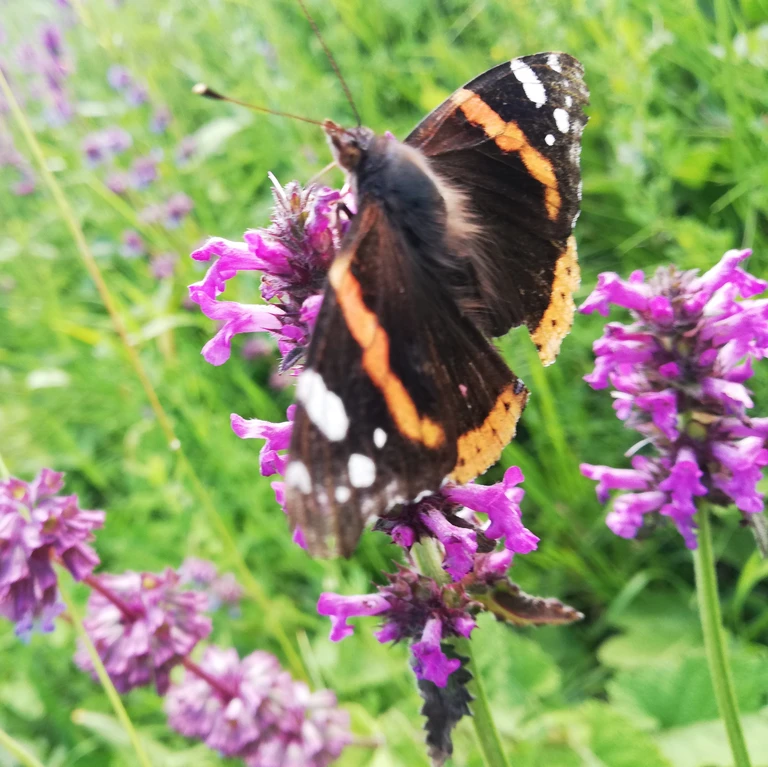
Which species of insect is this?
Vanessa atalanta
